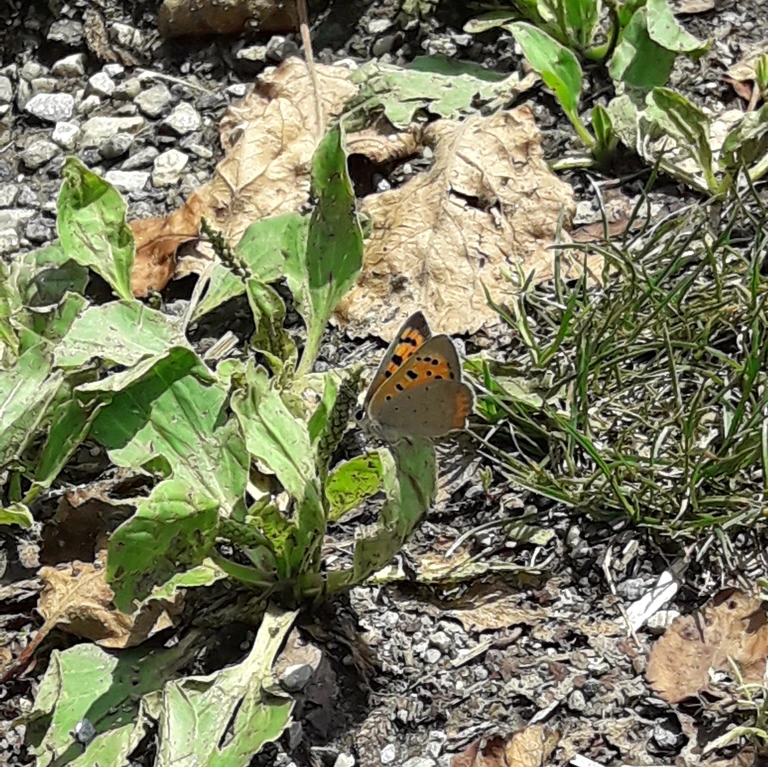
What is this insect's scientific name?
Lycaena phlaeas
